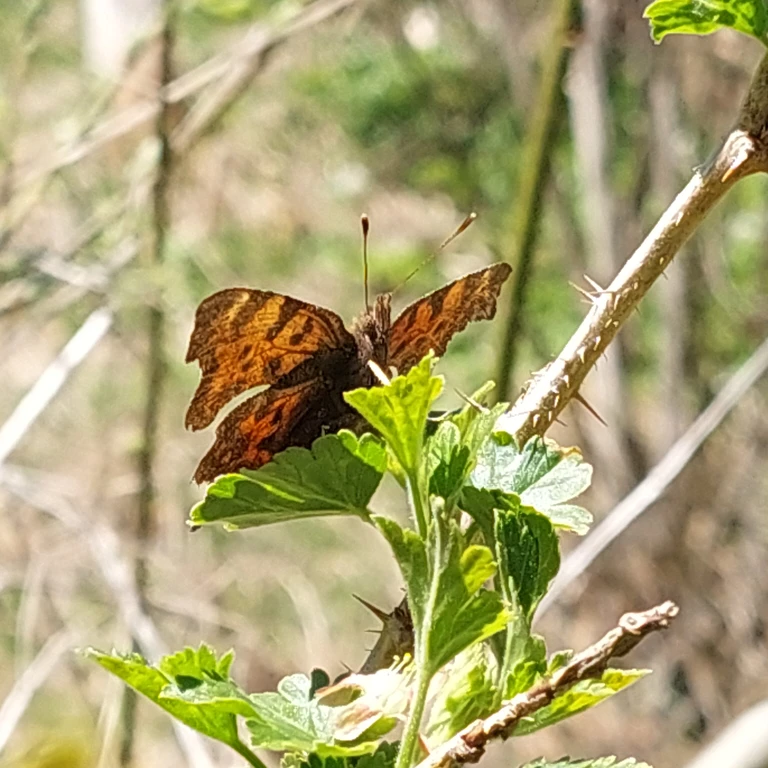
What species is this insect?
Polygonia c-album
